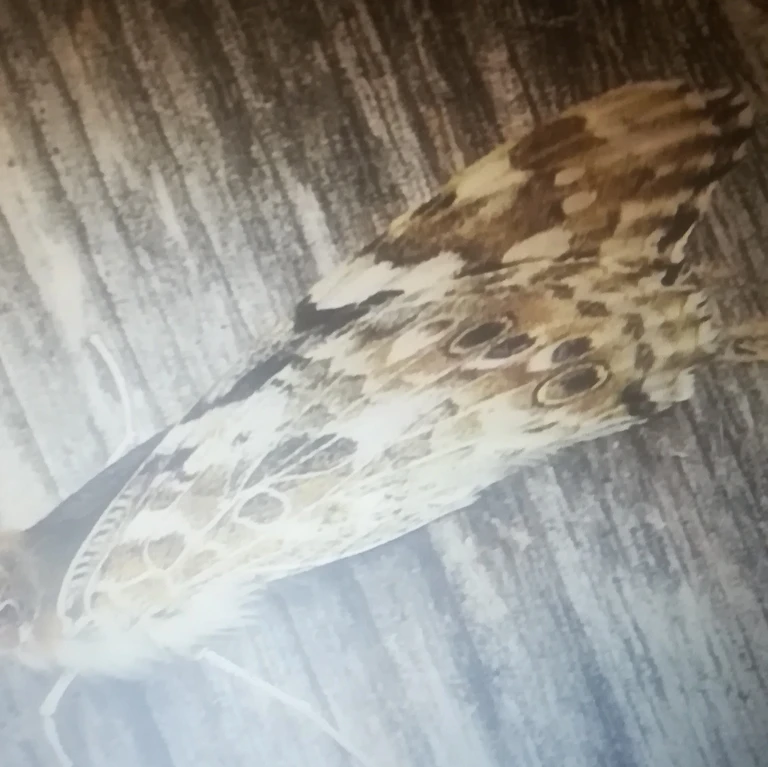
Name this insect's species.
Vanessa cardui
